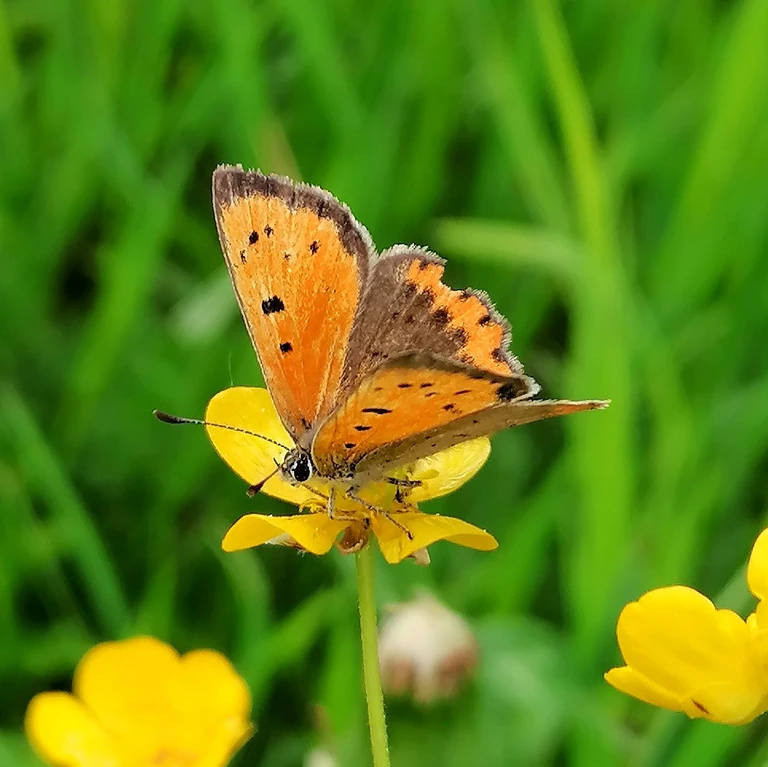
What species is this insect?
Lycaena phlaeas
